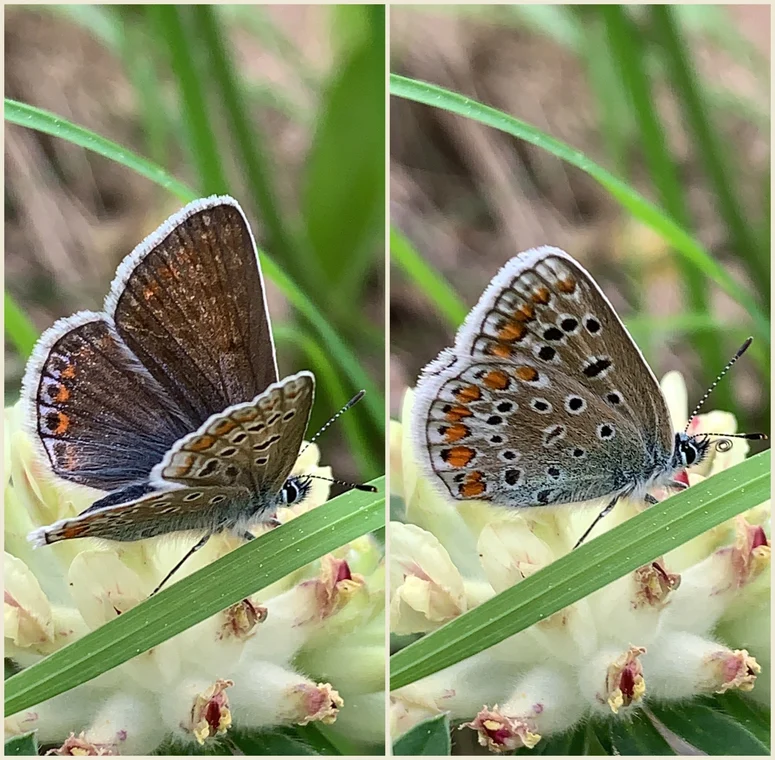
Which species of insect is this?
Polyommatus icarus
